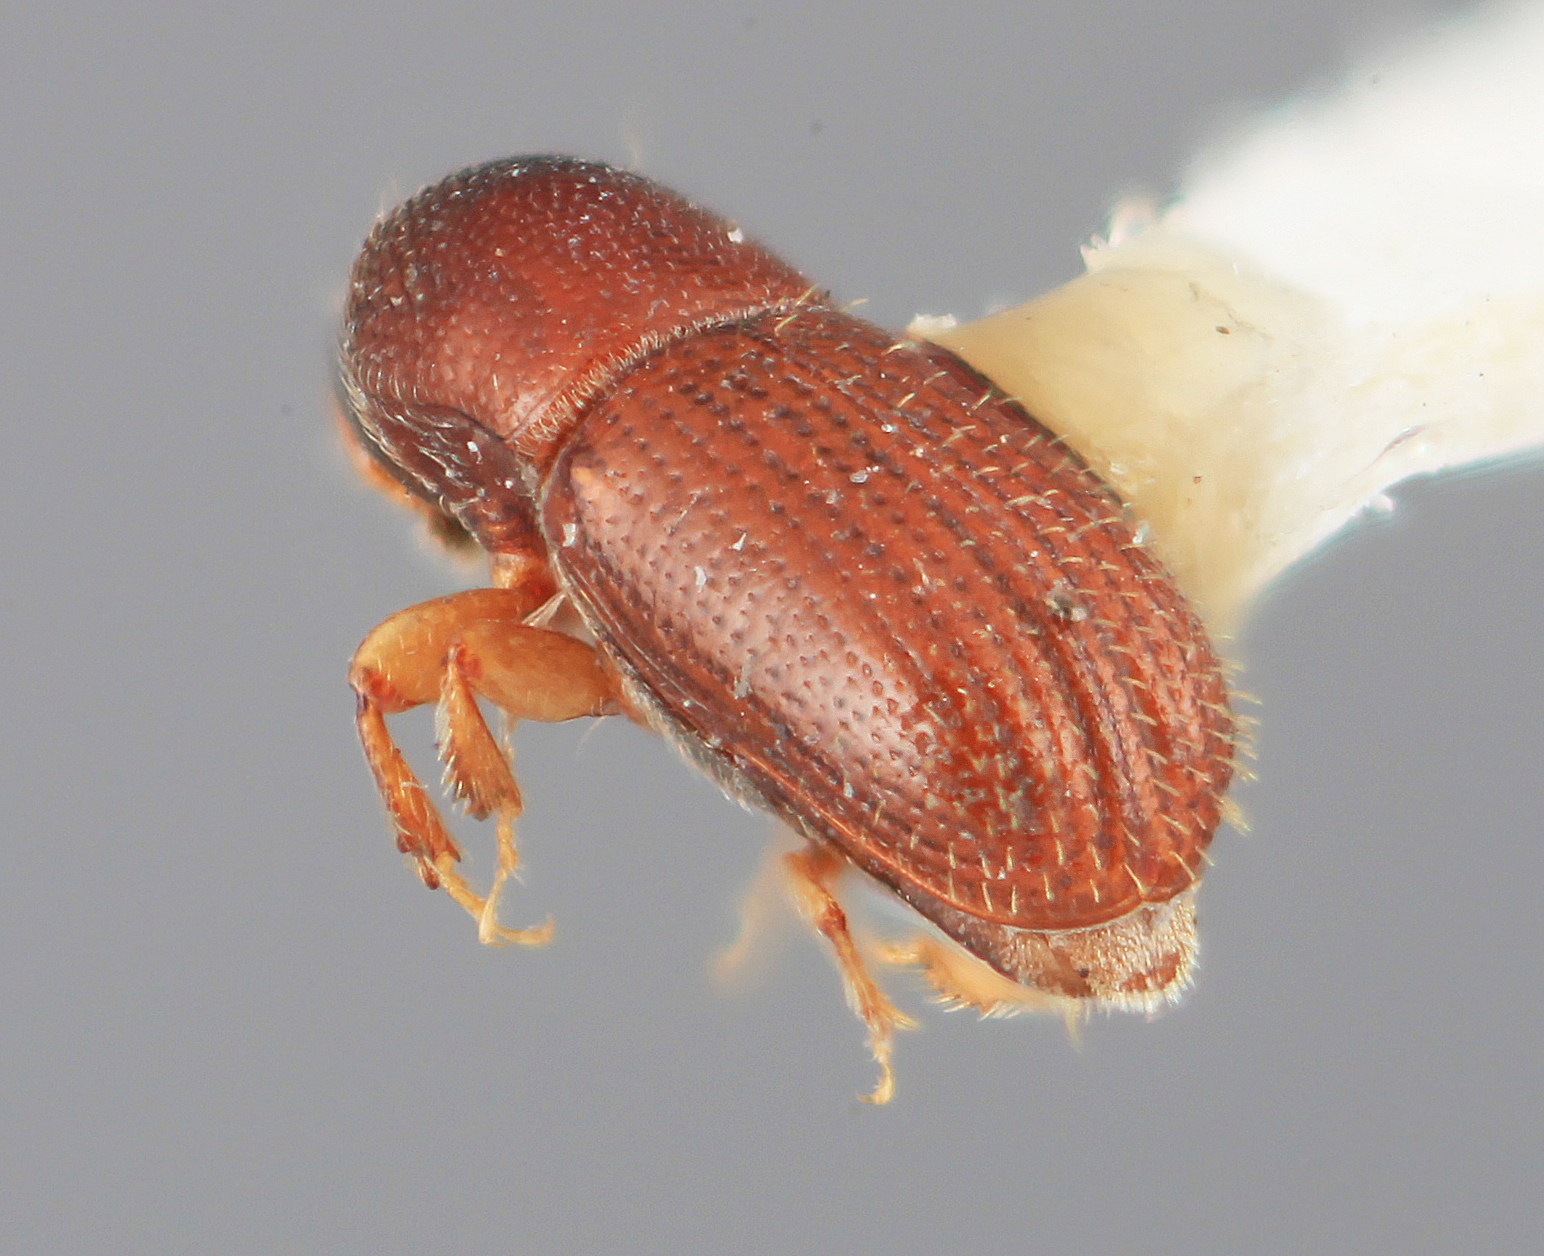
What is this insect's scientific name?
Scolytodes impressus
